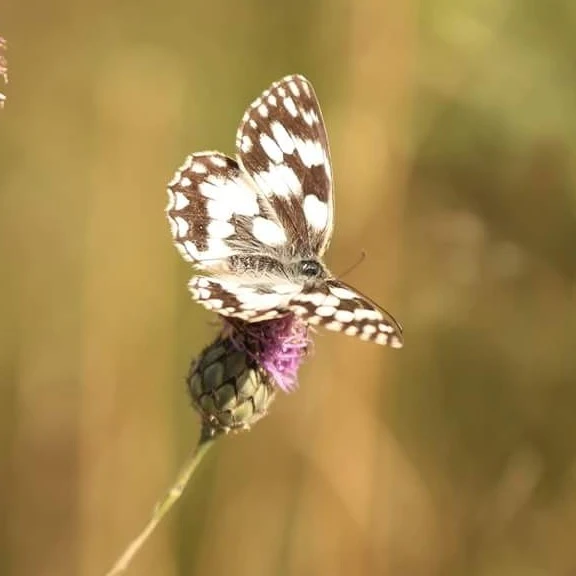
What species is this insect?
Melanargia galathea
